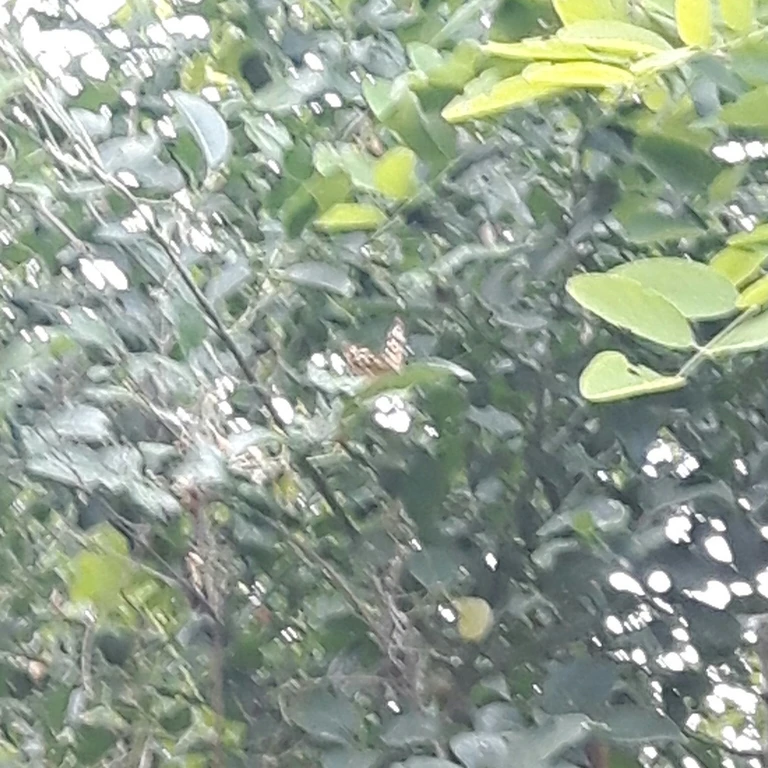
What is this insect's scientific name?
Pararge aegeria
